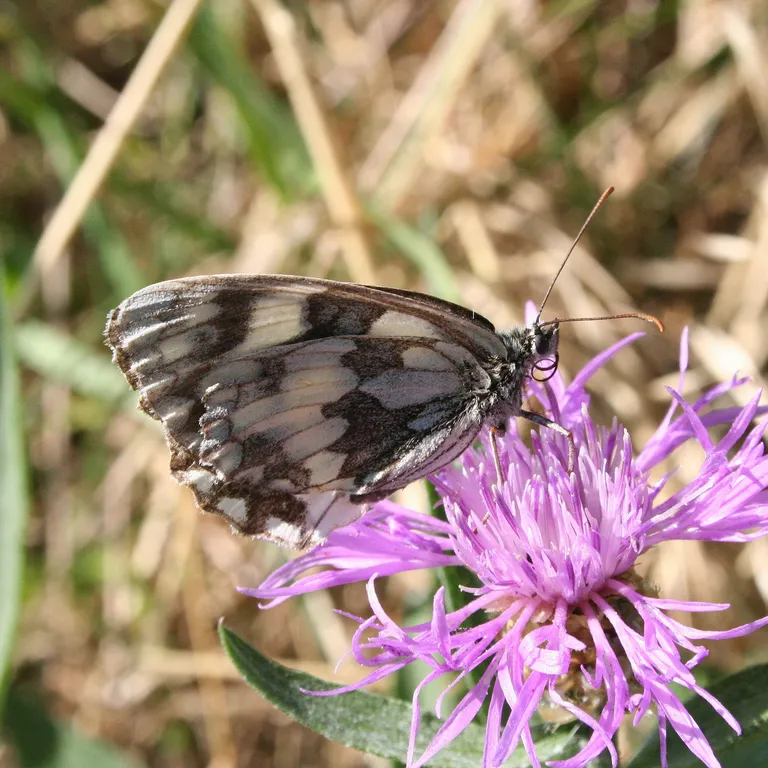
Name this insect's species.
Melanargia galathea
